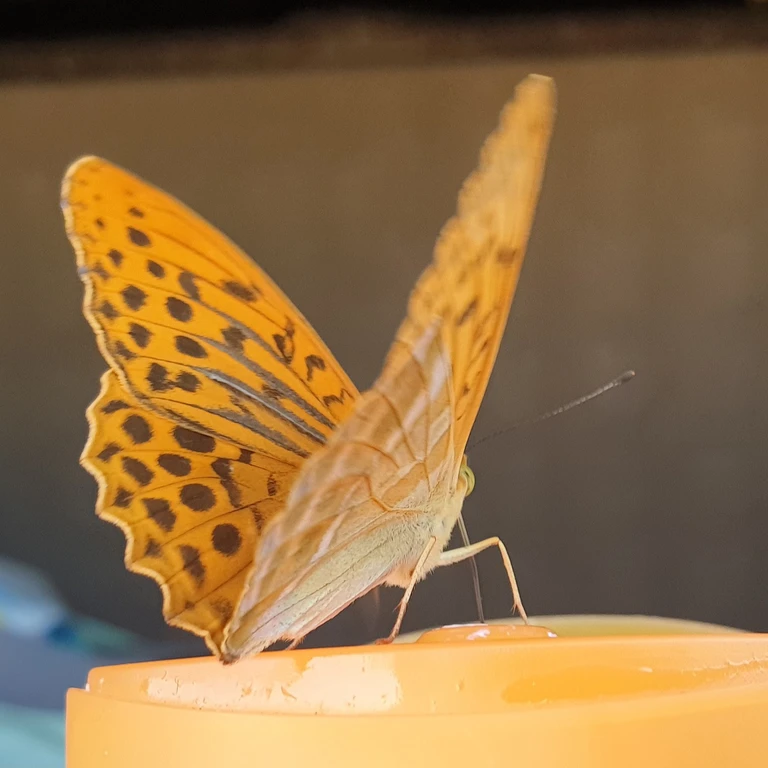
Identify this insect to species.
Argynnis paphia
